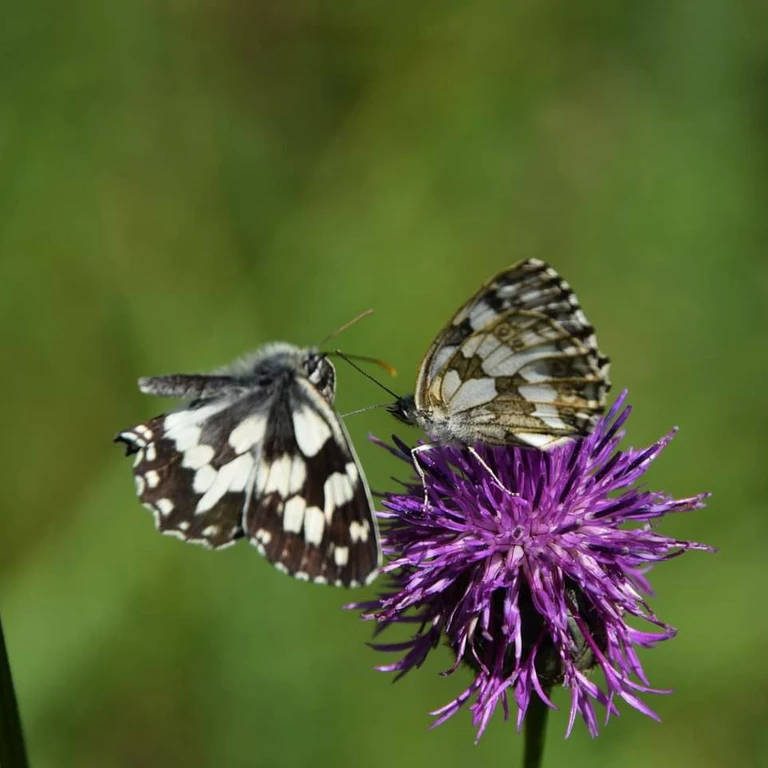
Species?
Melanargia galathea
